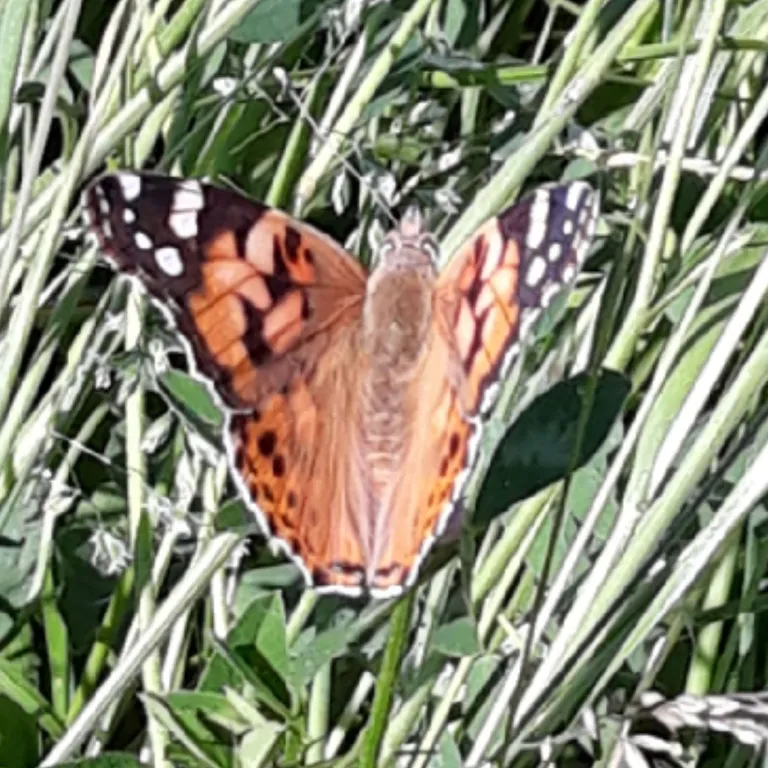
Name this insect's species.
Vanessa cardui
